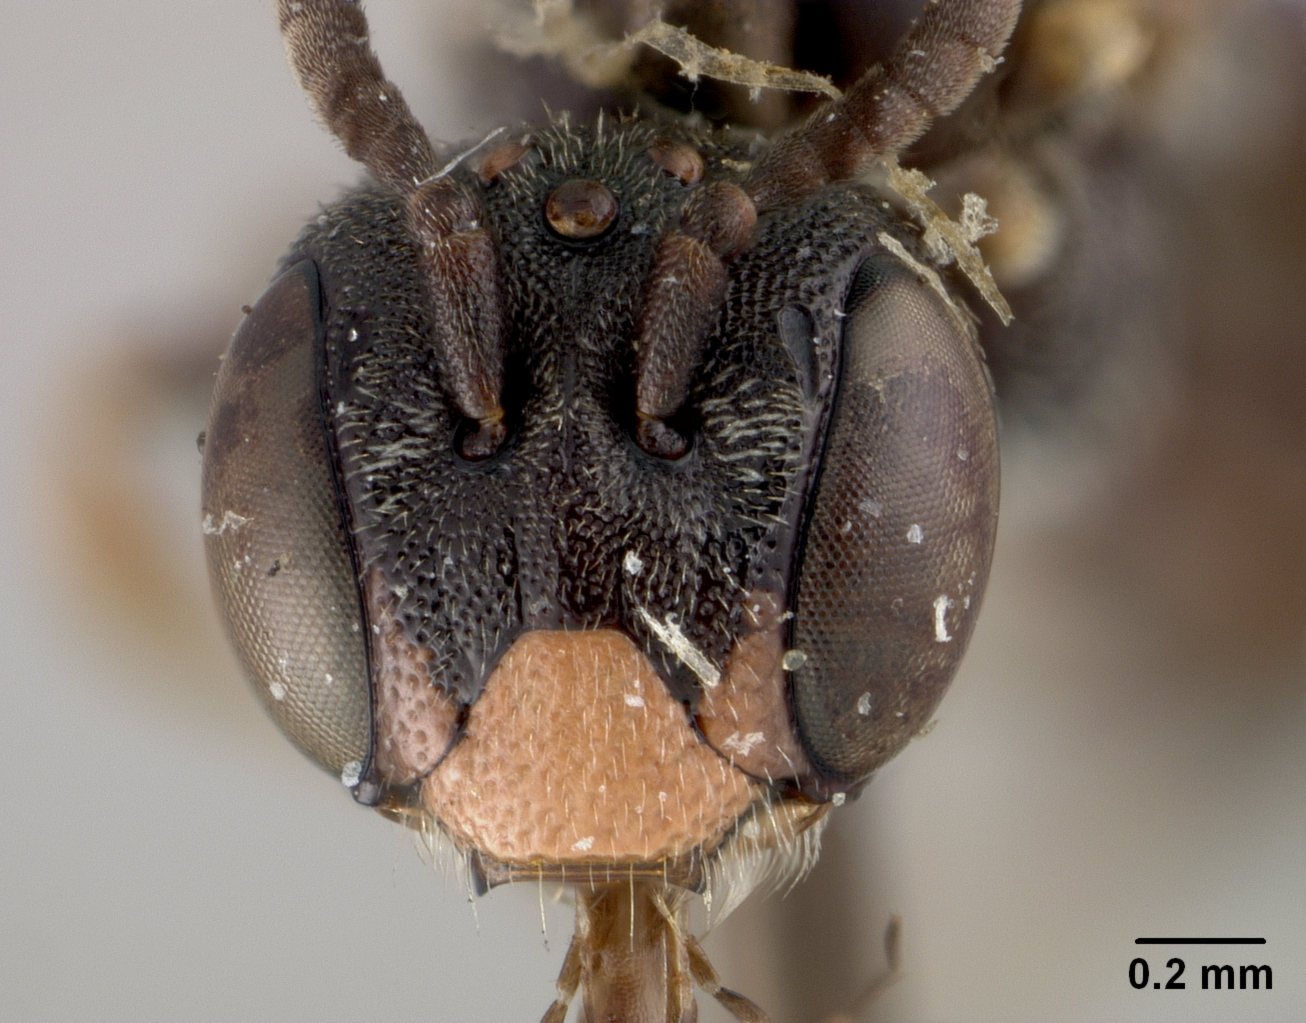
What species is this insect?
Pseudopanurgus gerardiae
